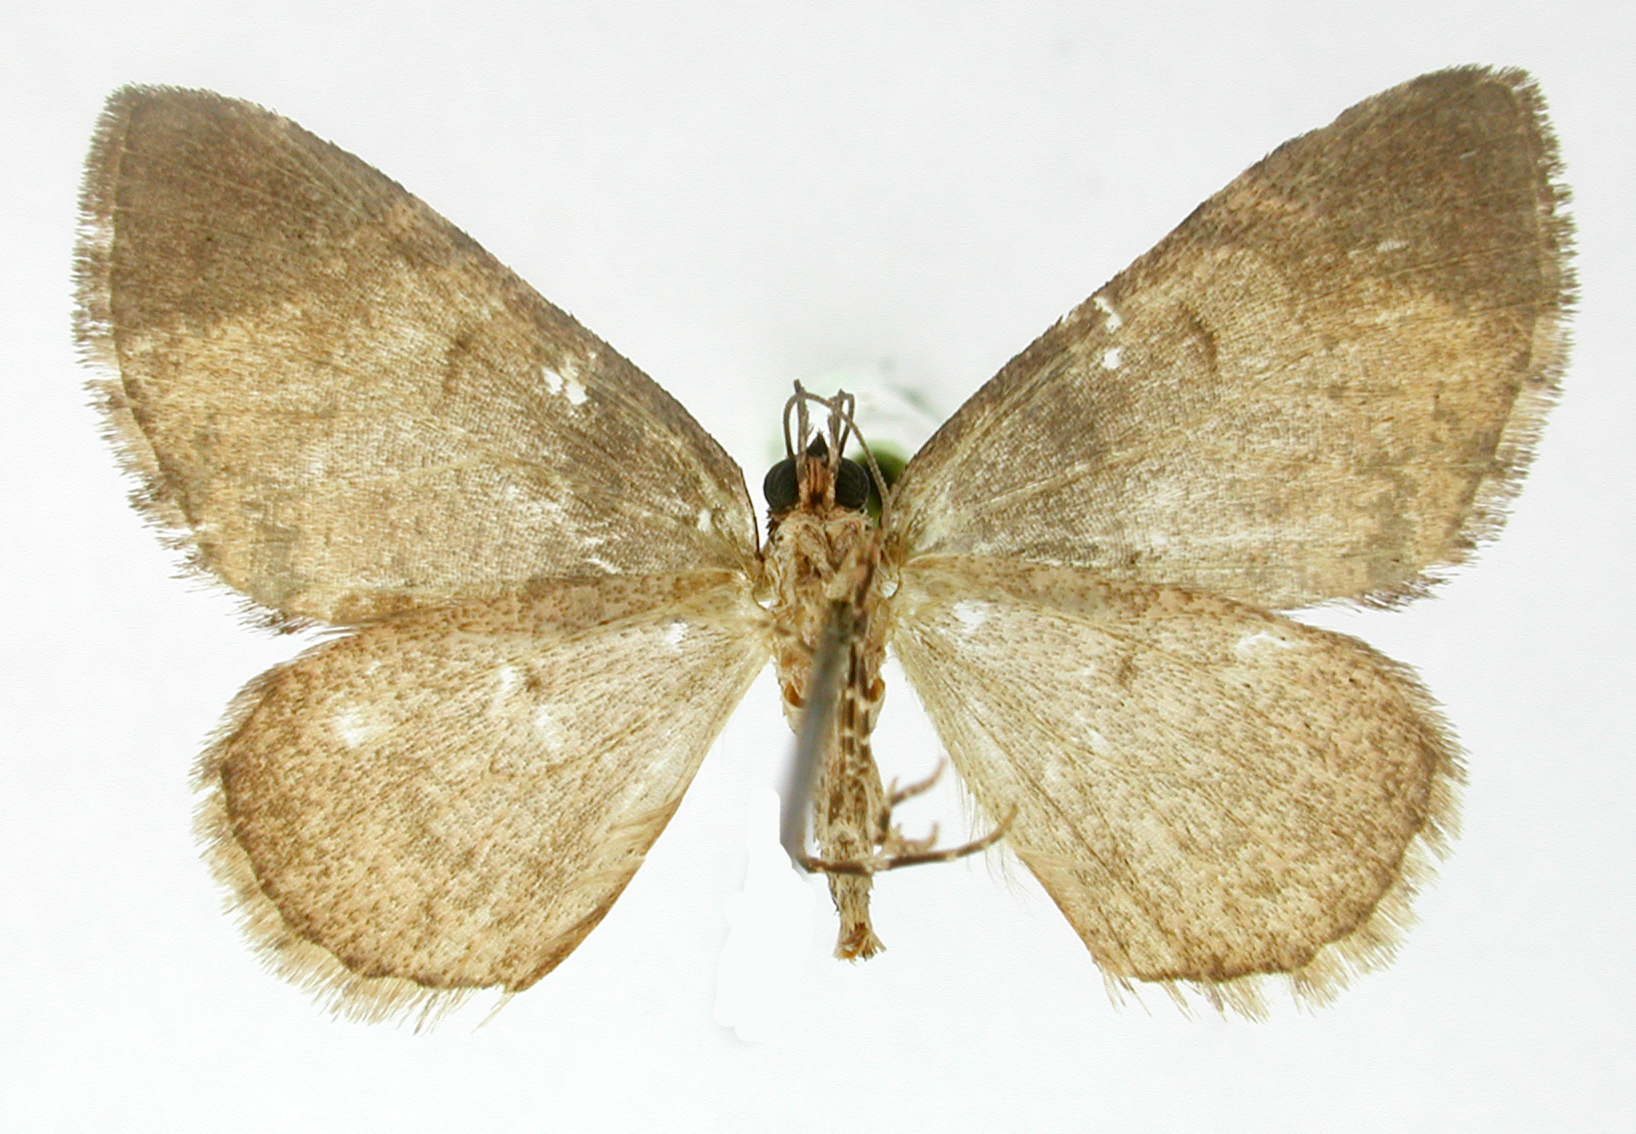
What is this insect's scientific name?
Anapalta baptopennis
